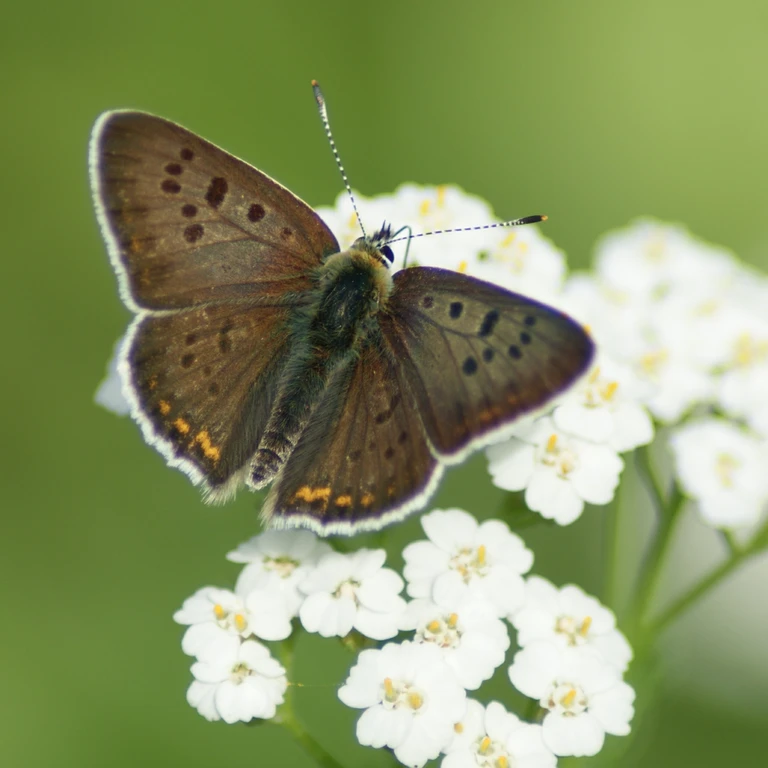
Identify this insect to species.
Lycaena tityrus (also Loweia tityrus)
